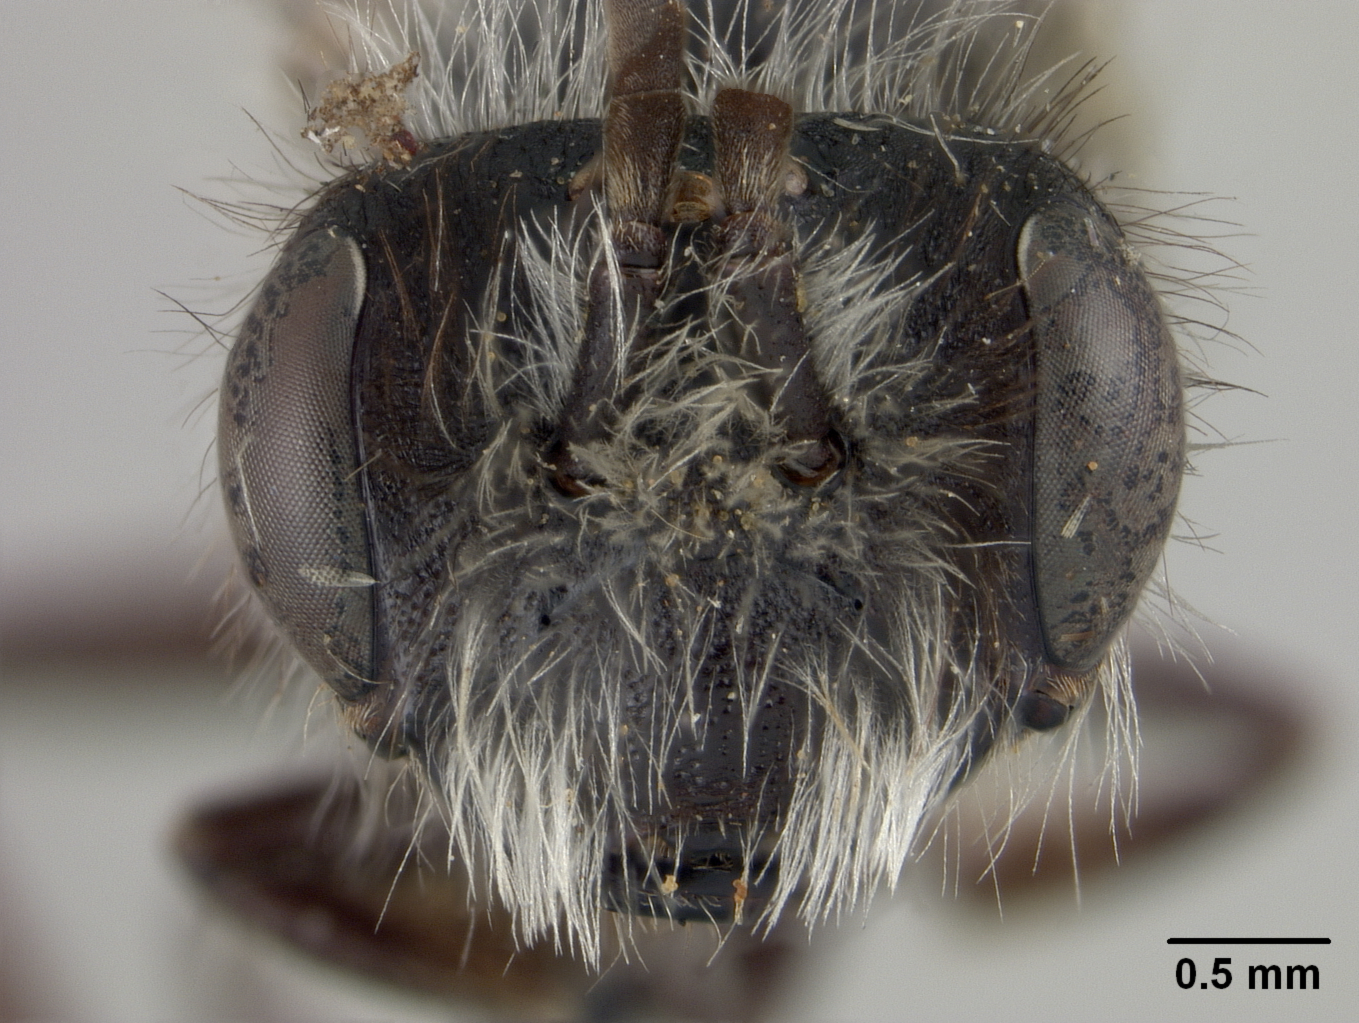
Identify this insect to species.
Andrena moesticolor
